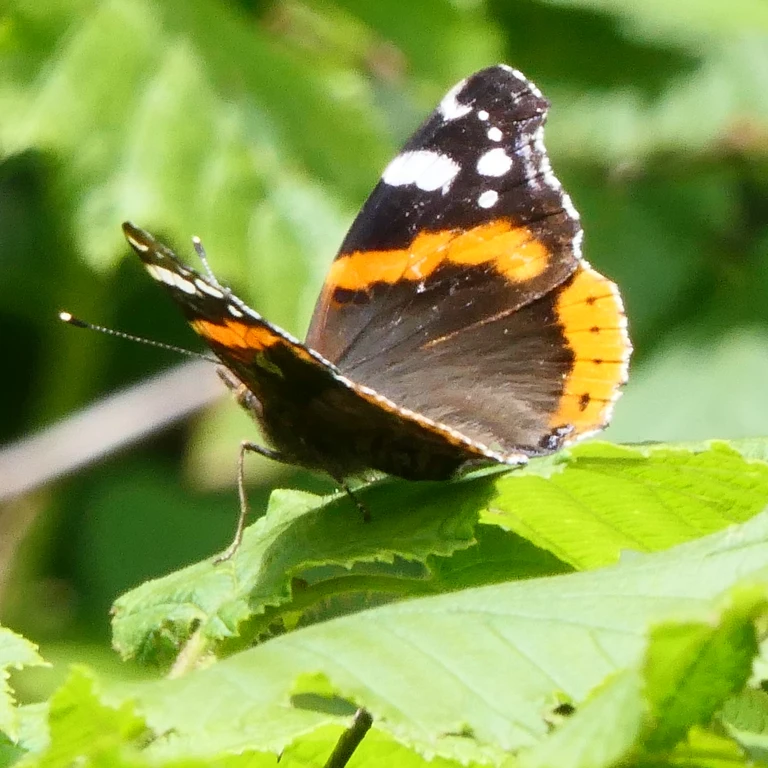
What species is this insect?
Vanessa atalanta
